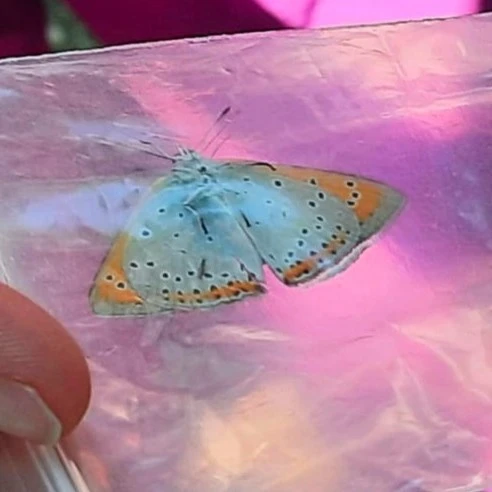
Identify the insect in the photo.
Lycaena dispar
